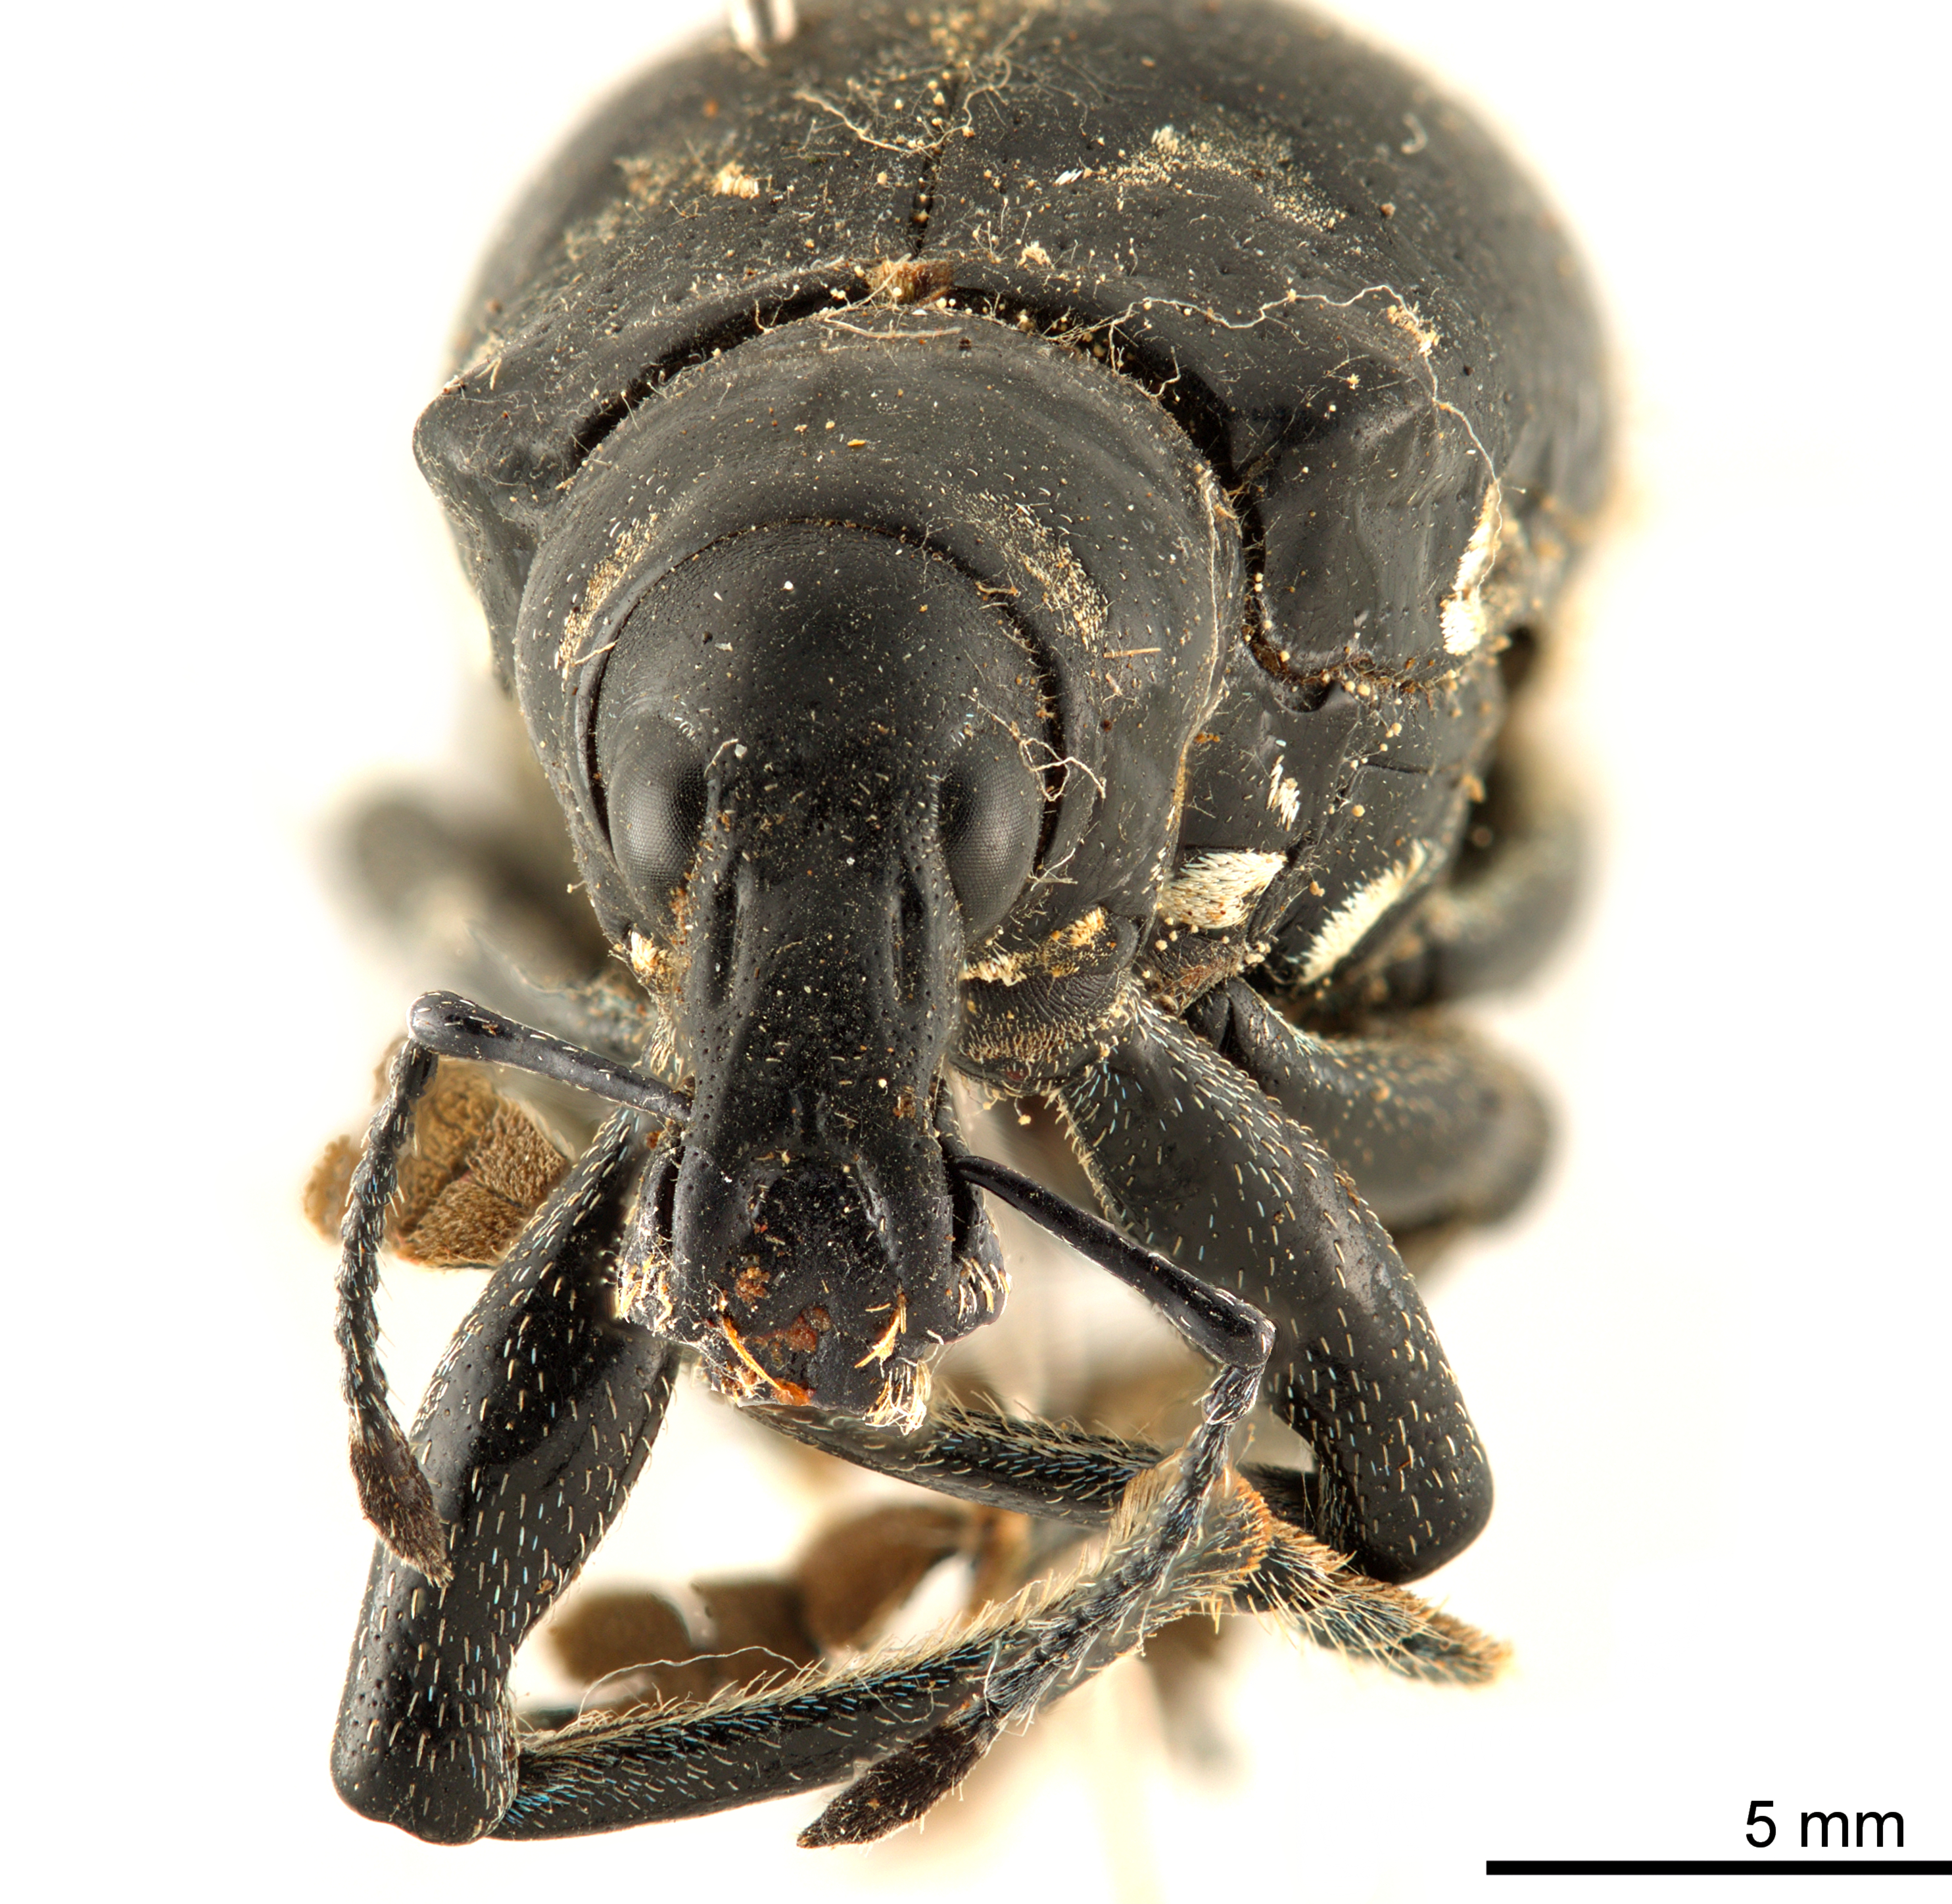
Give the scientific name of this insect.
Rhinoscapha lunulata
